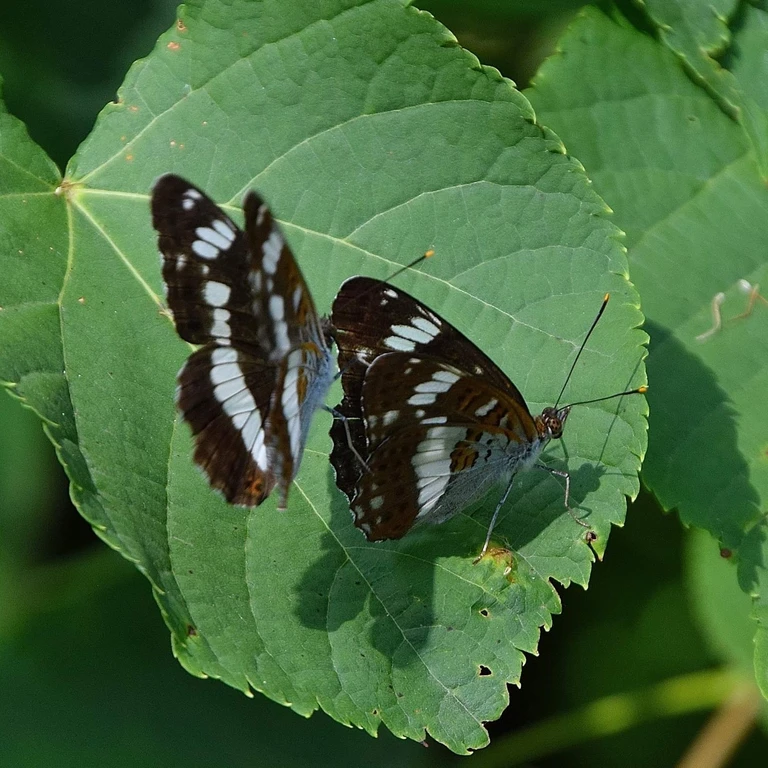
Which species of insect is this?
Limenitis camilla (also Ladoga camilla)
